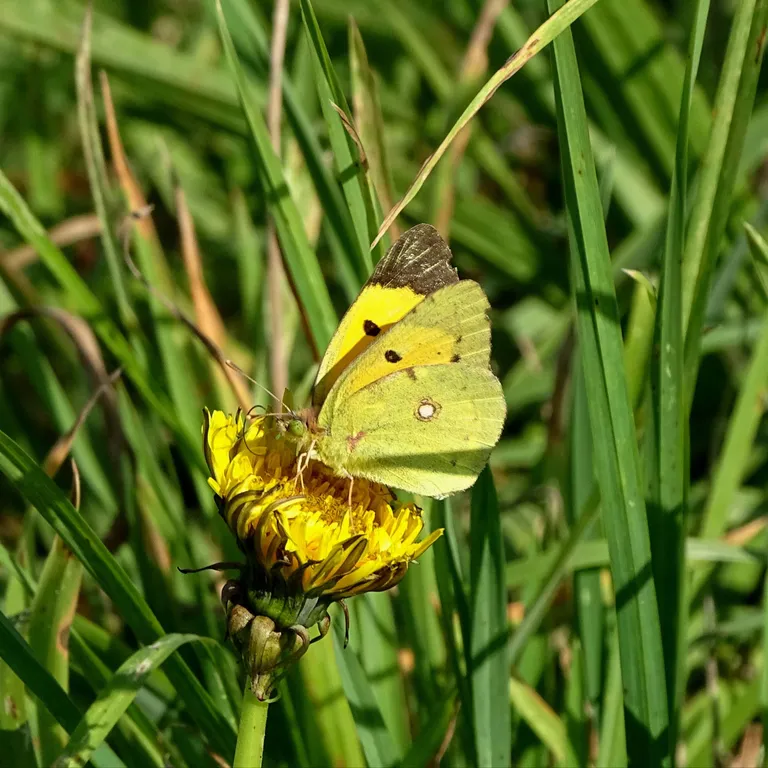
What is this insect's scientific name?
Colias croceus
